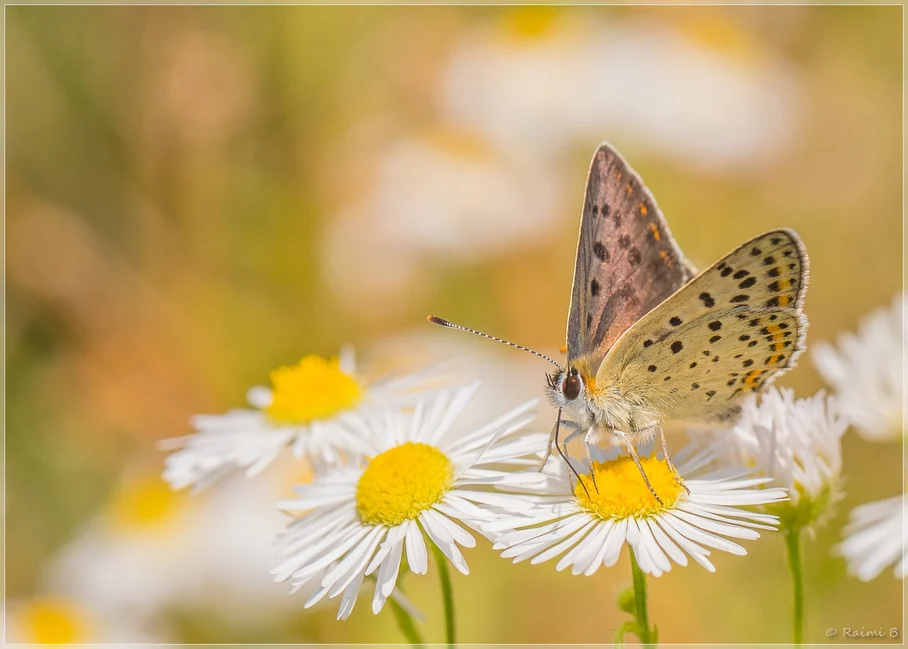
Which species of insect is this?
Lycaena tityrus (also Loweia tityrus)
